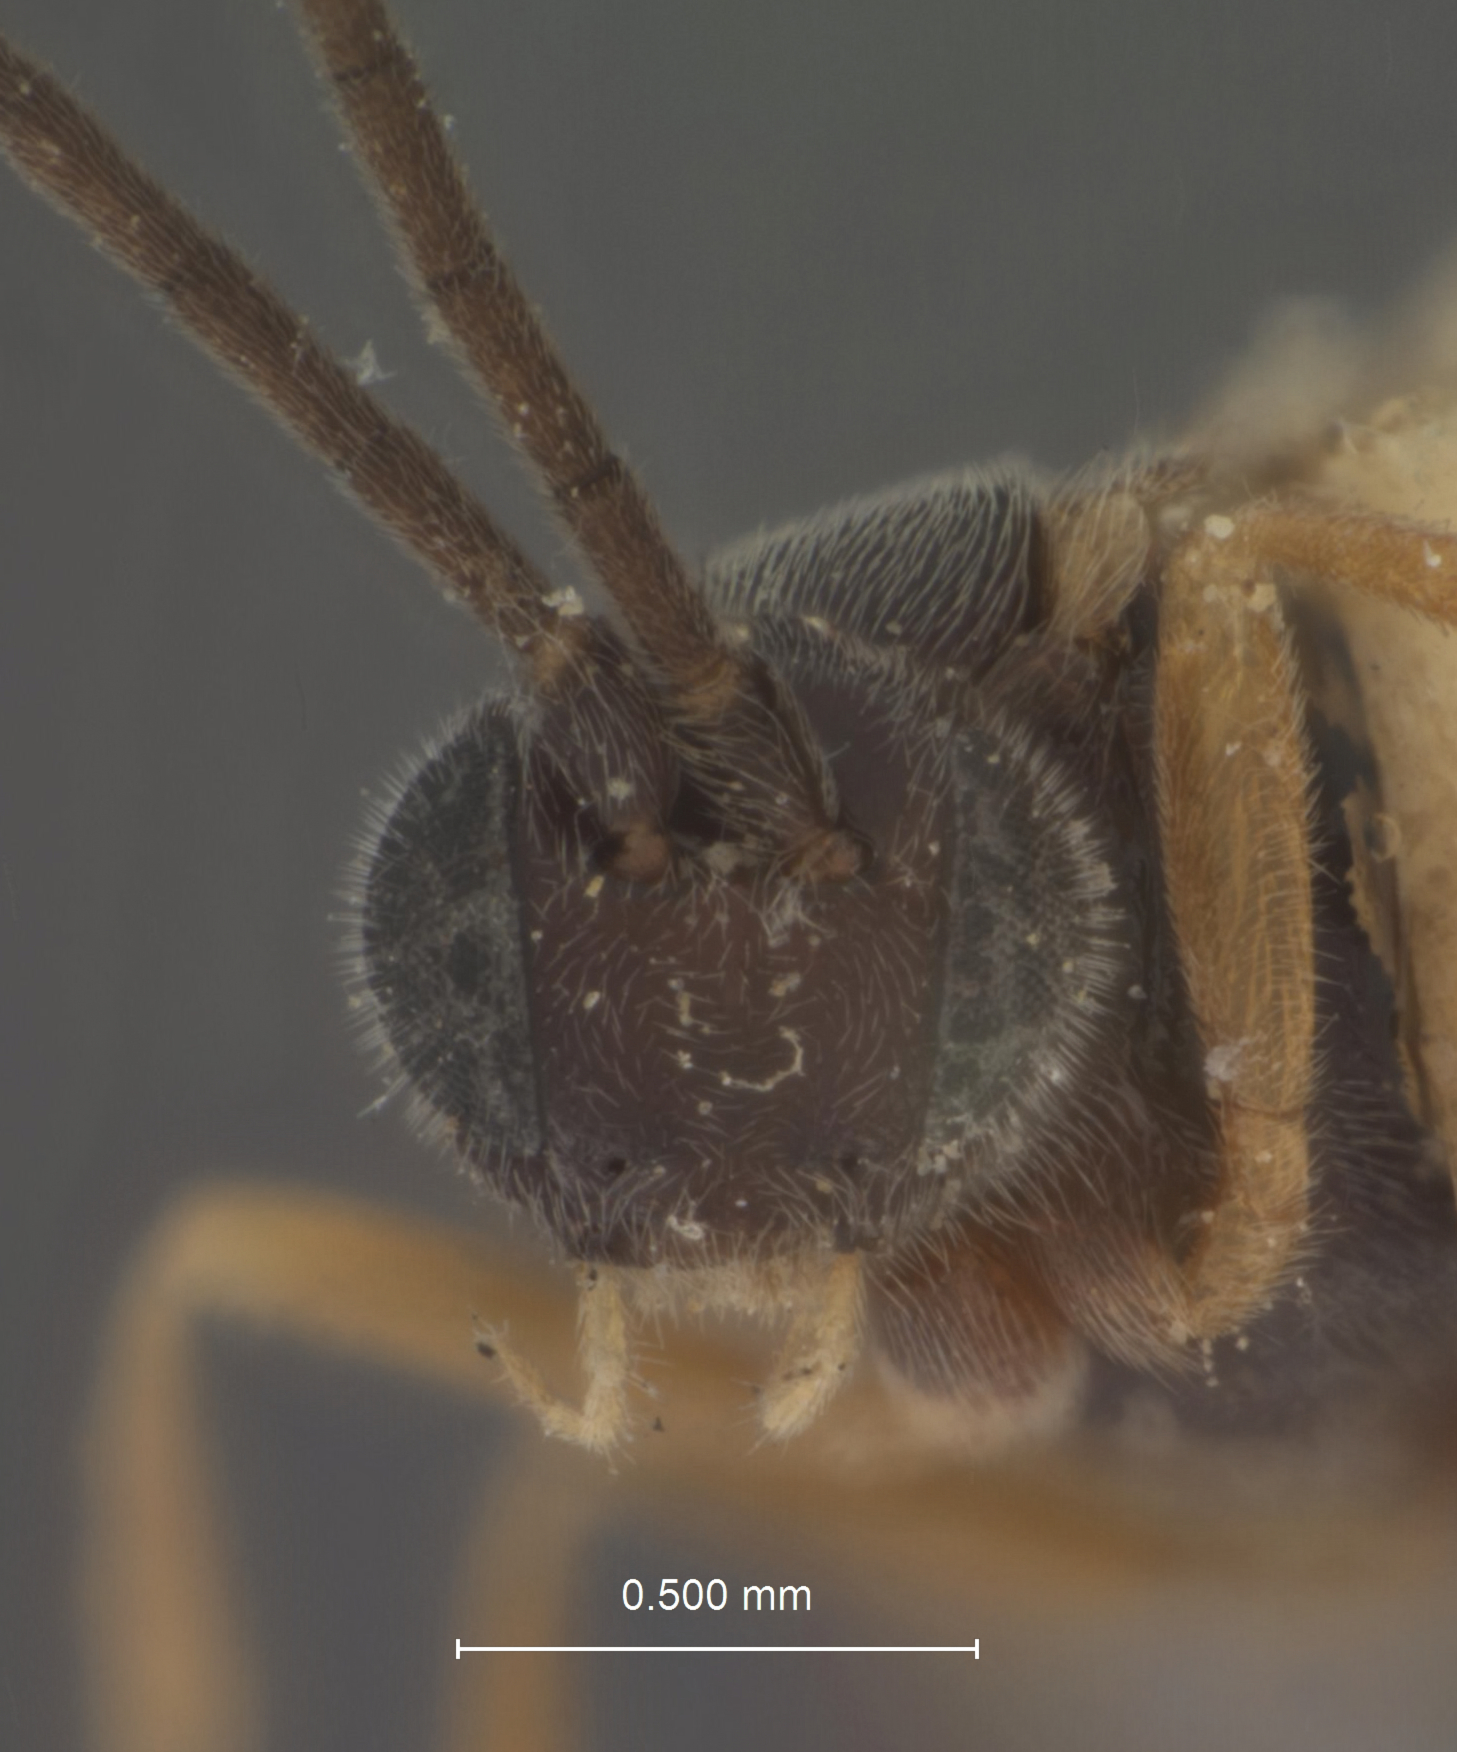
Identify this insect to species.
Apanteles pseudoglossae
